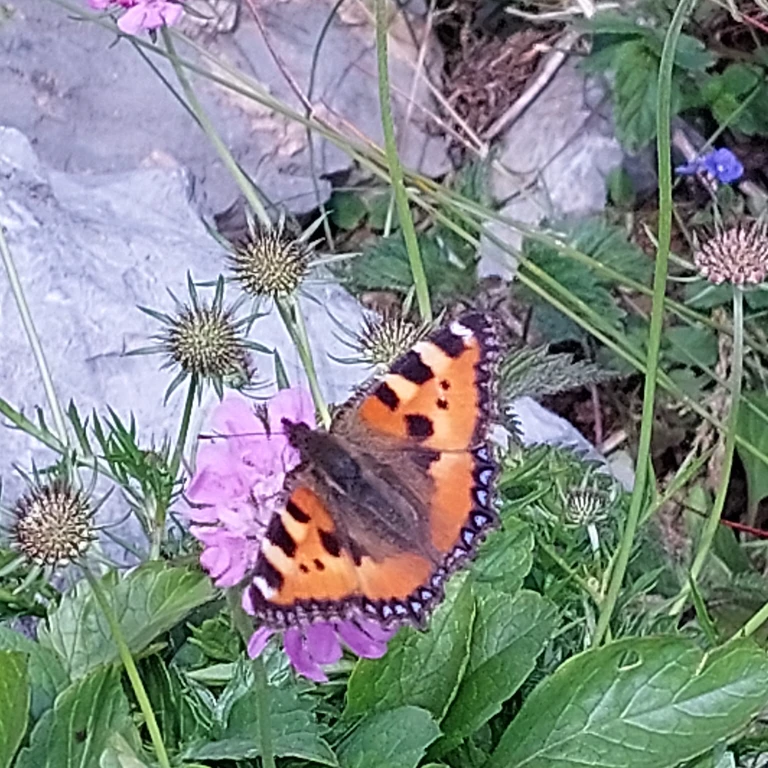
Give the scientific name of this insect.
Aglais urticae
